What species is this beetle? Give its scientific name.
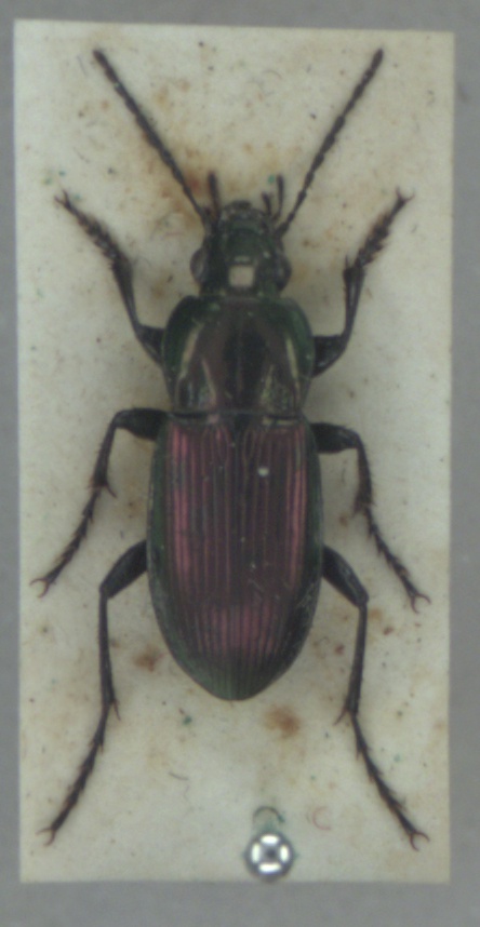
Poecilus lepidus
